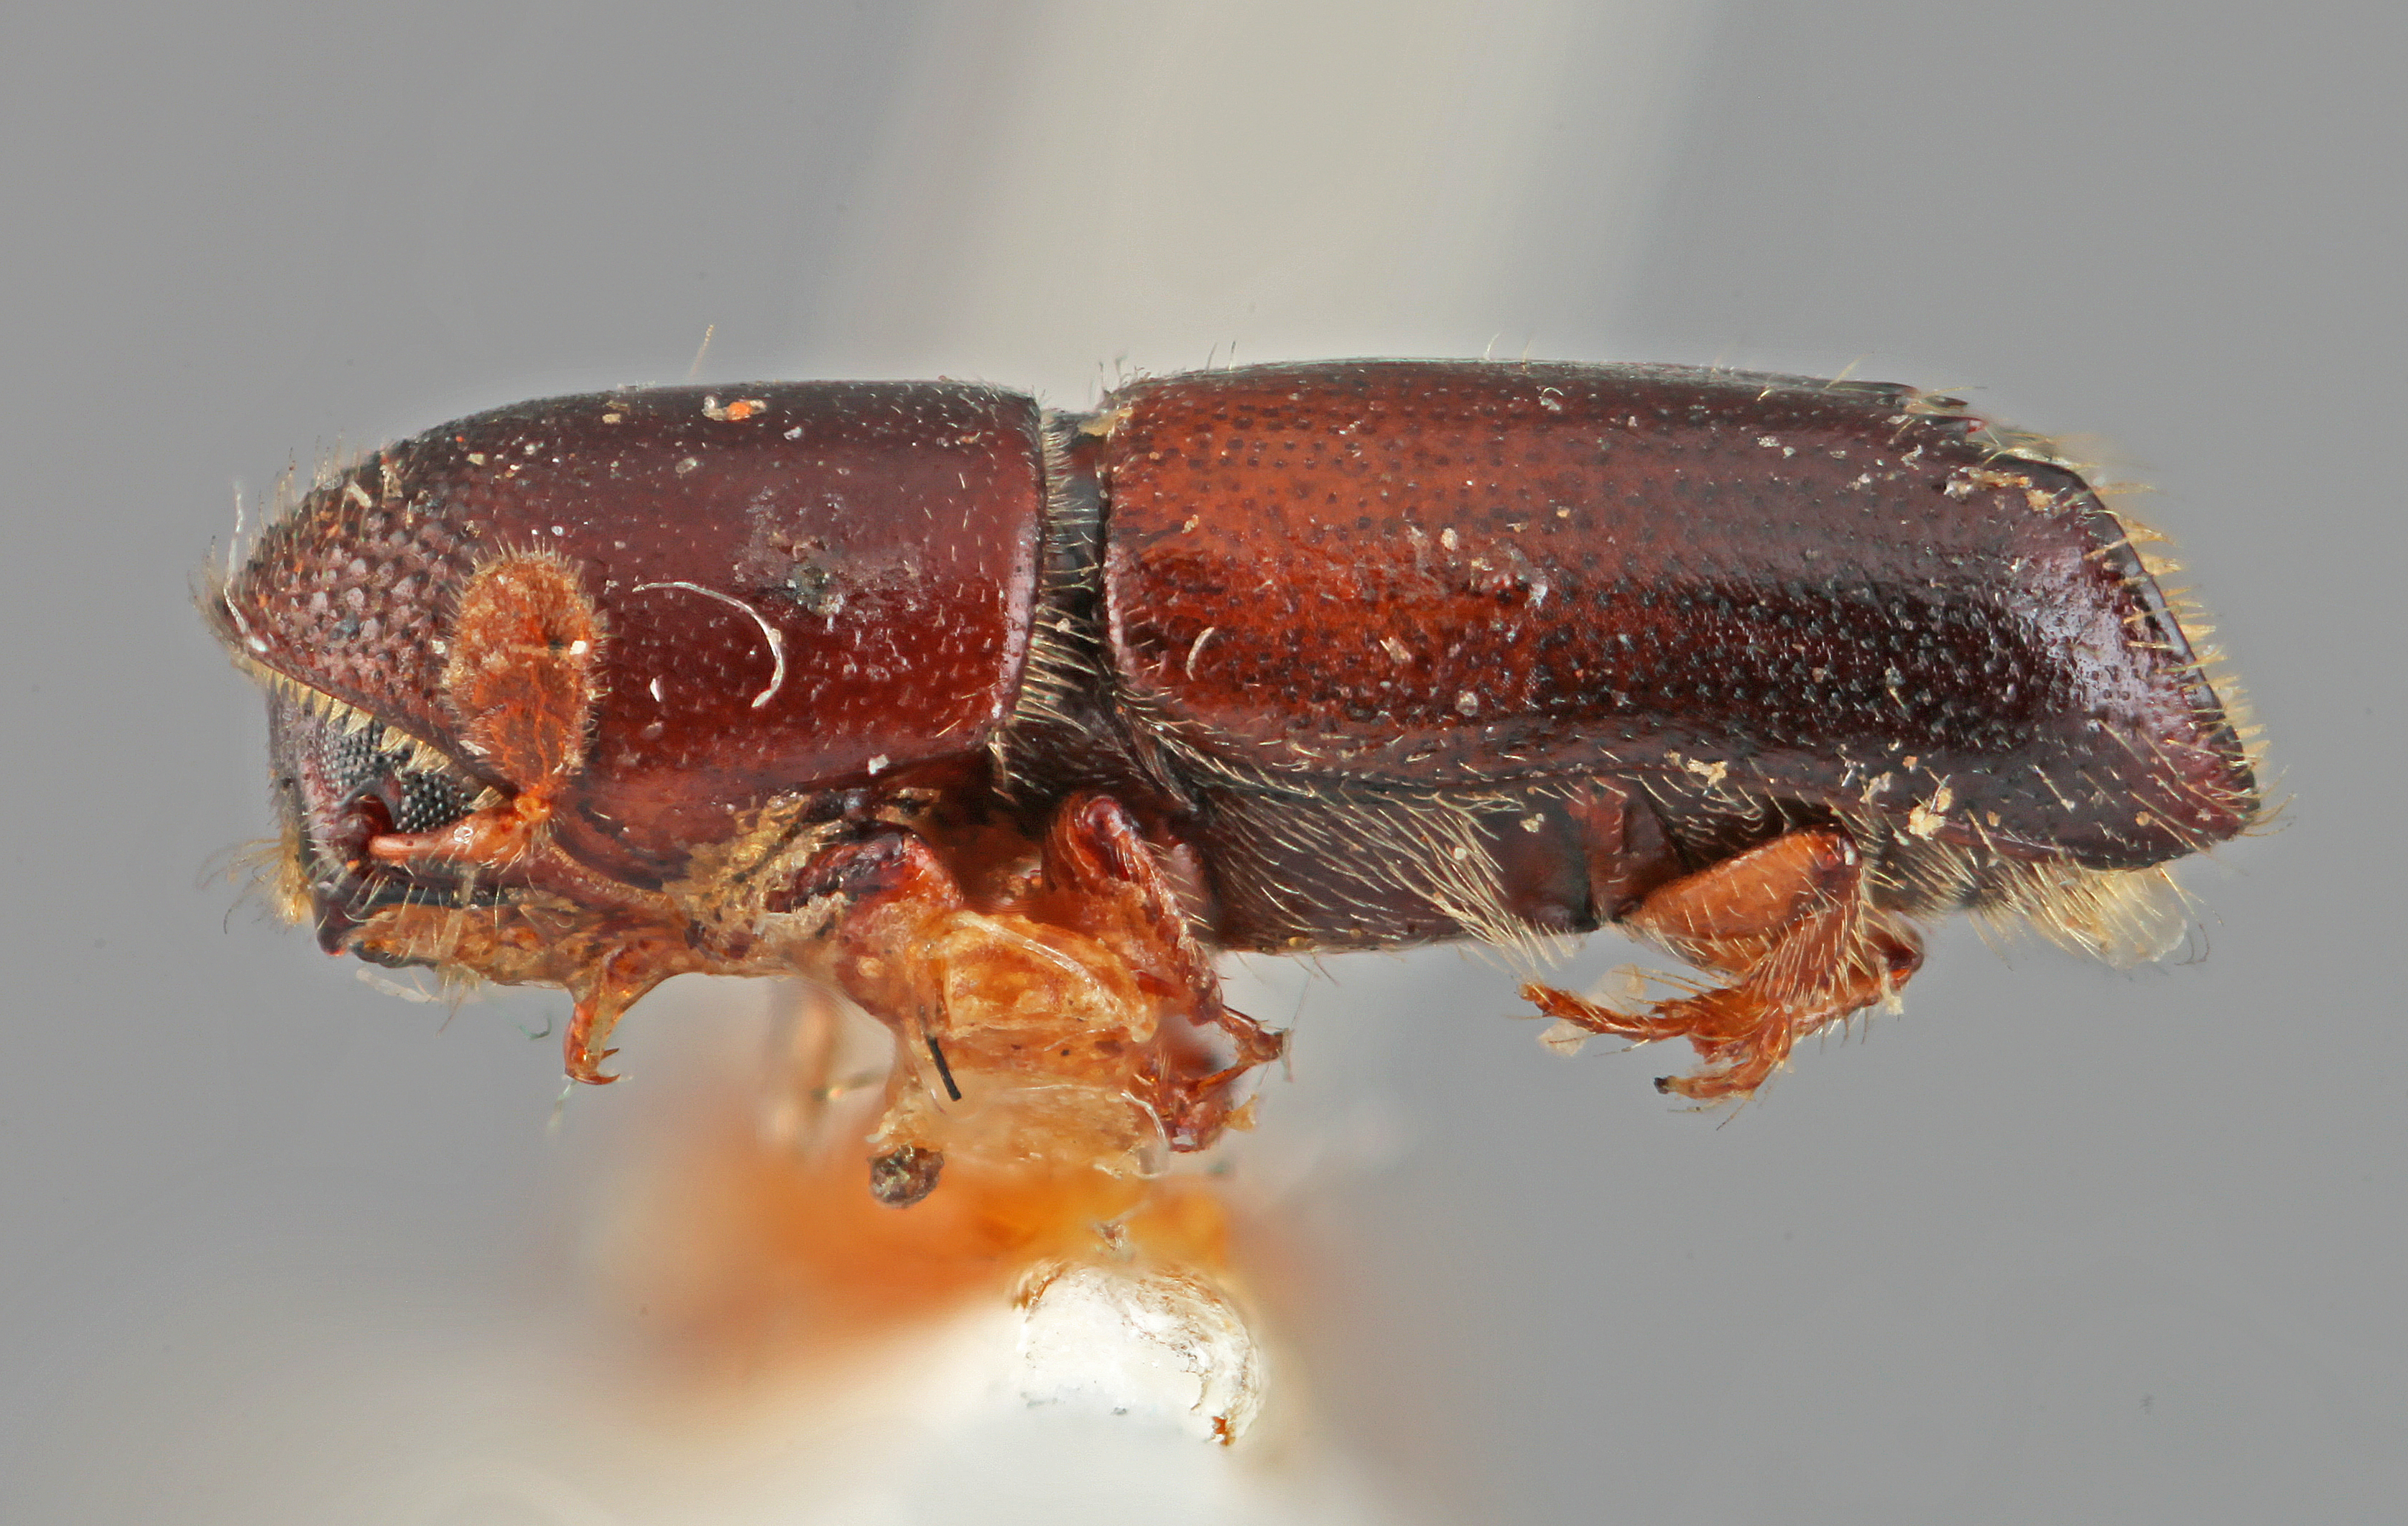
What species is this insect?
Monarthrum huachucae
